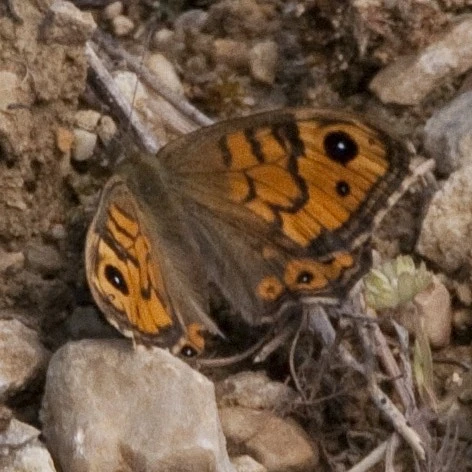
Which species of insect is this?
Lasiommata megera (also Pararge megera)
